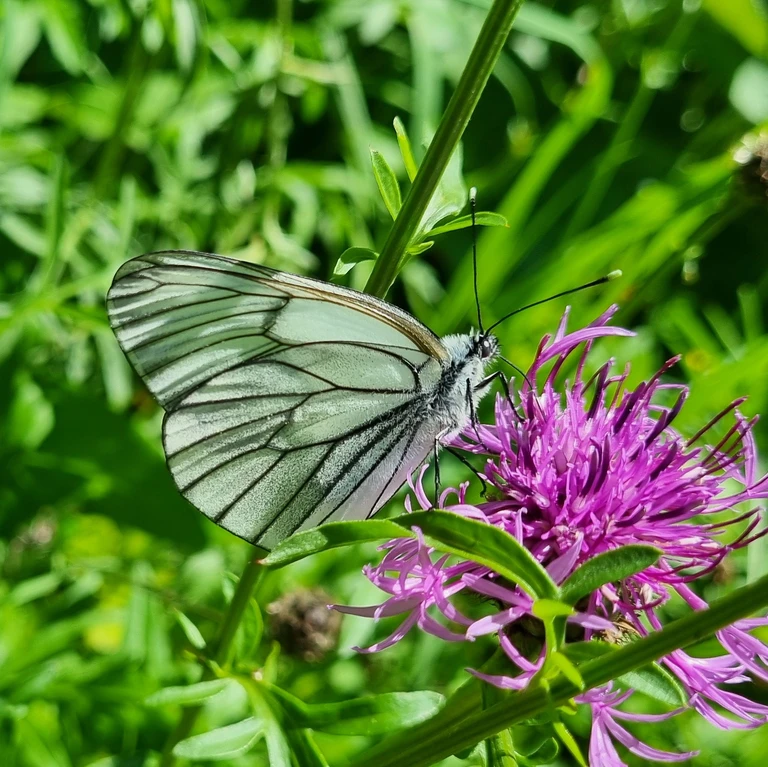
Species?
Aporia crataegi
